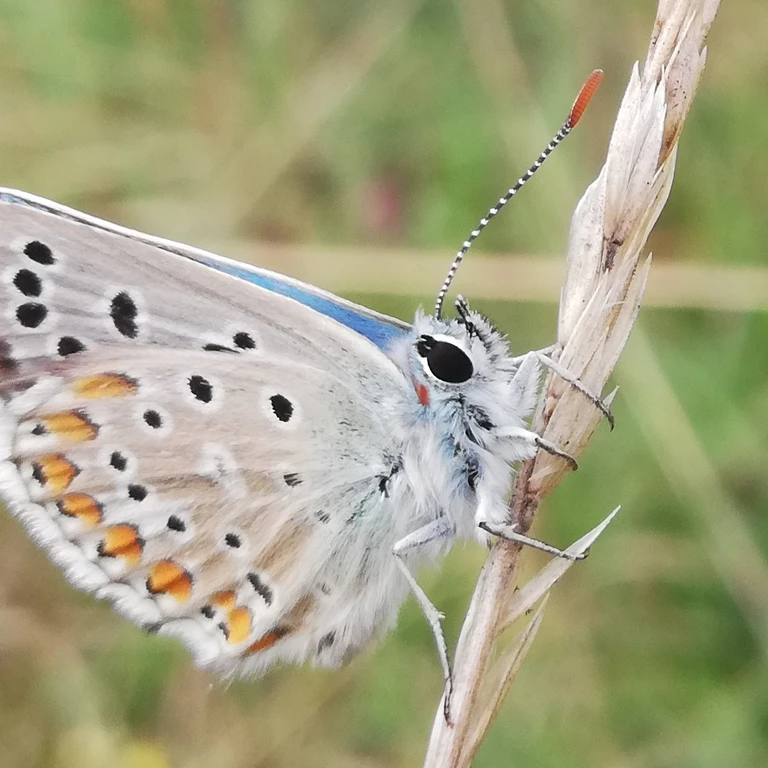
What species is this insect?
Lysandra bellargus
